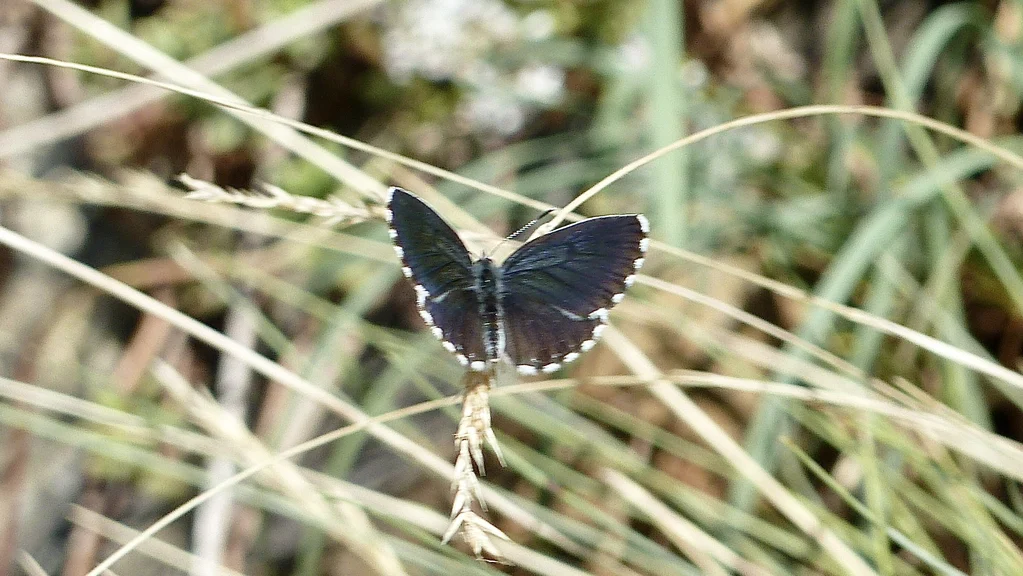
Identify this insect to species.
Scolitantides orion
